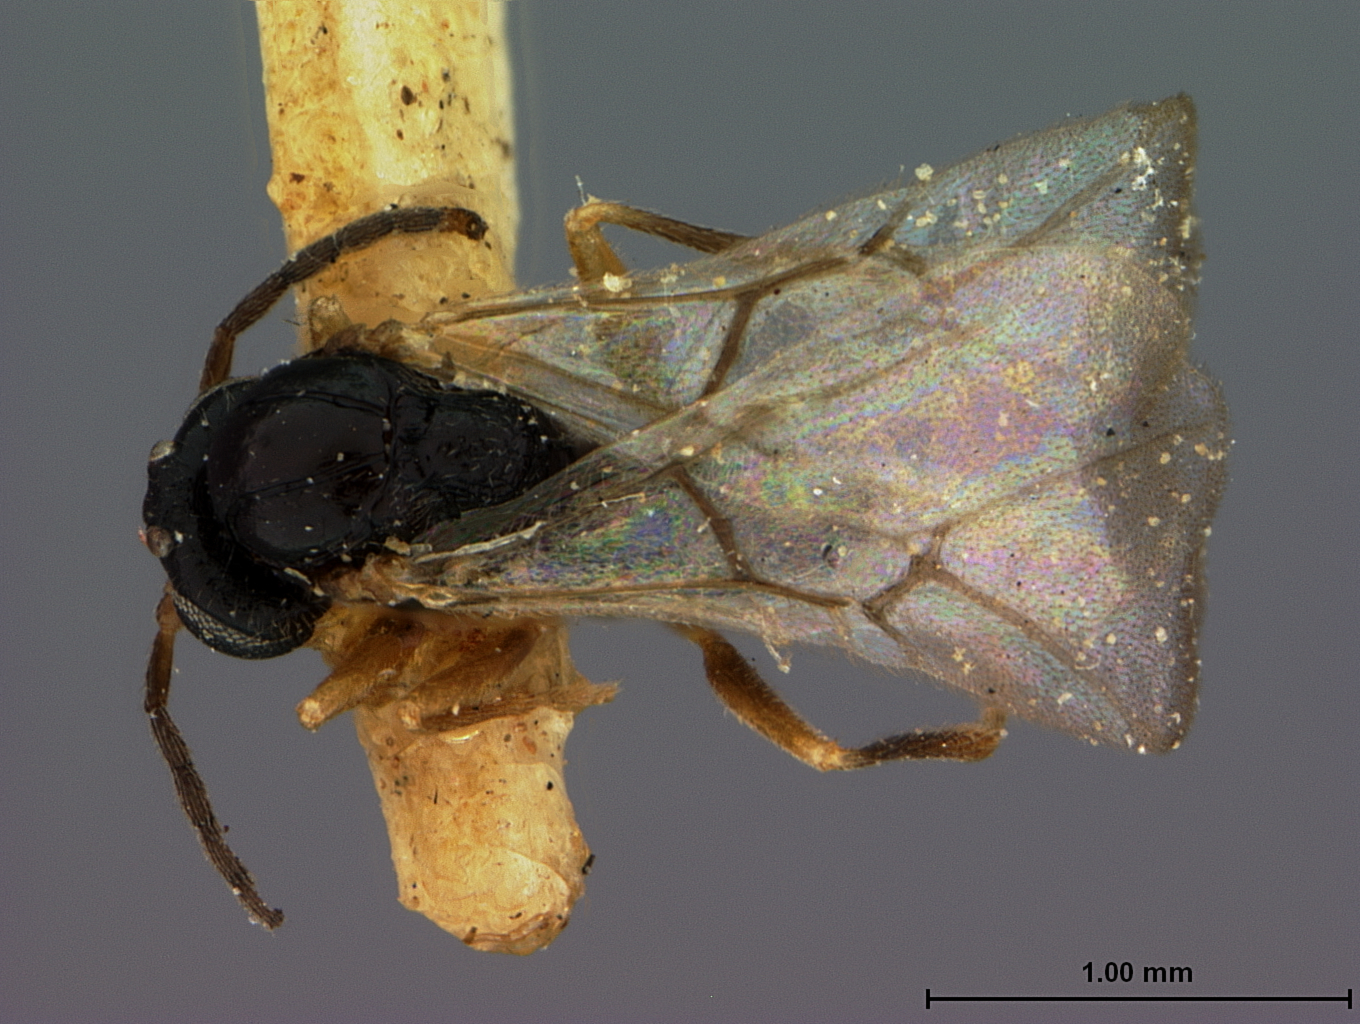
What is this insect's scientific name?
Dryophanta cinereae
